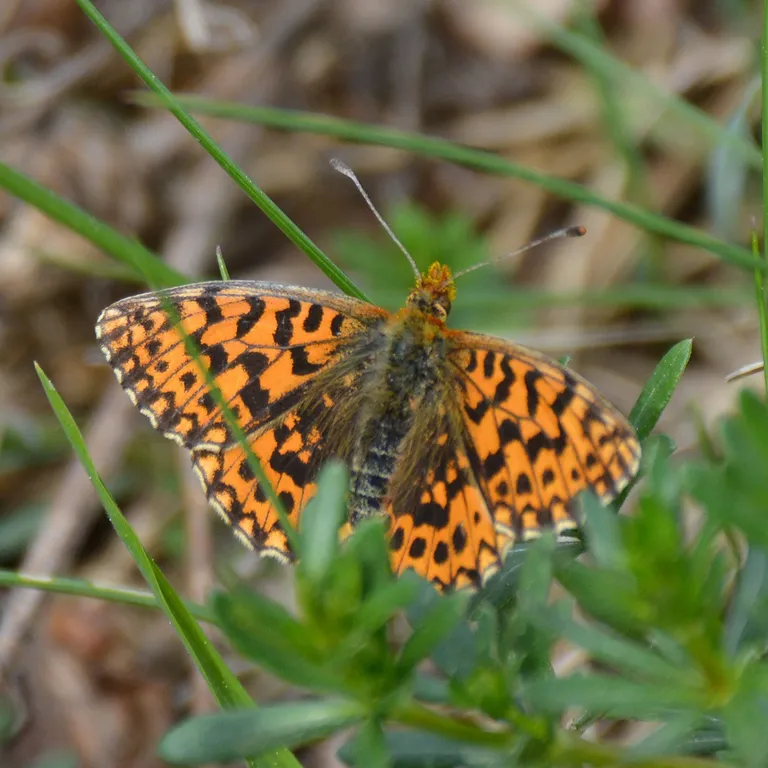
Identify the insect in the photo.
Boloria dia
